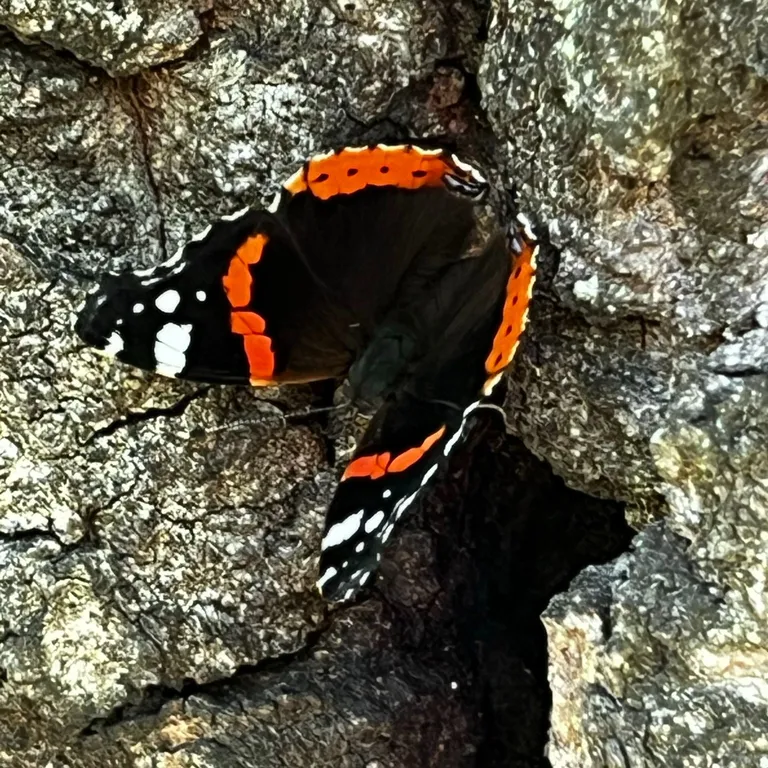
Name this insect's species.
Vanessa atalanta
